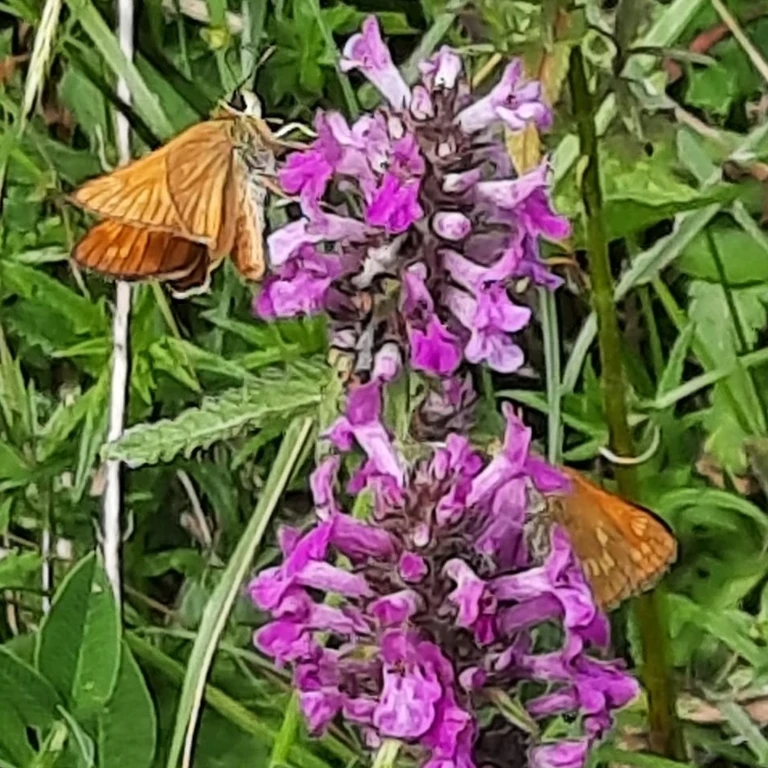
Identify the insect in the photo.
Ochlodes sylvanus (also Ochlodes venata)
